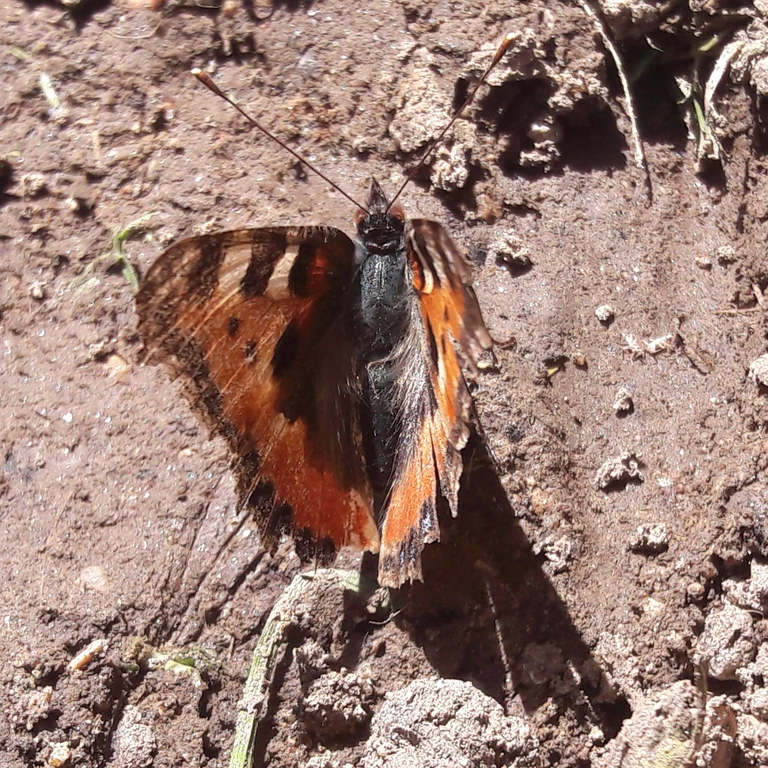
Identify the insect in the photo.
Aglais urticae
